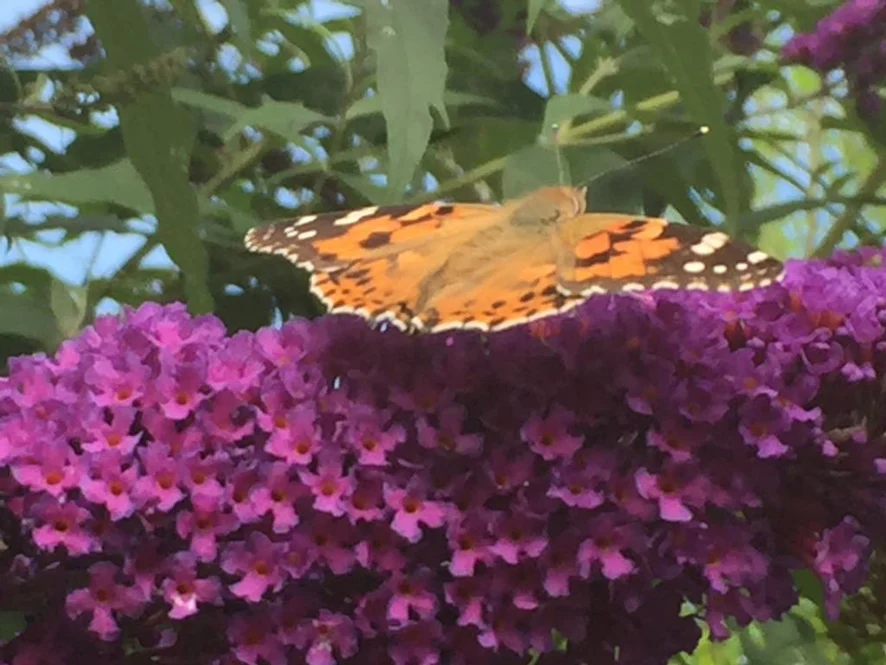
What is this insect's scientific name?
Vanessa cardui
